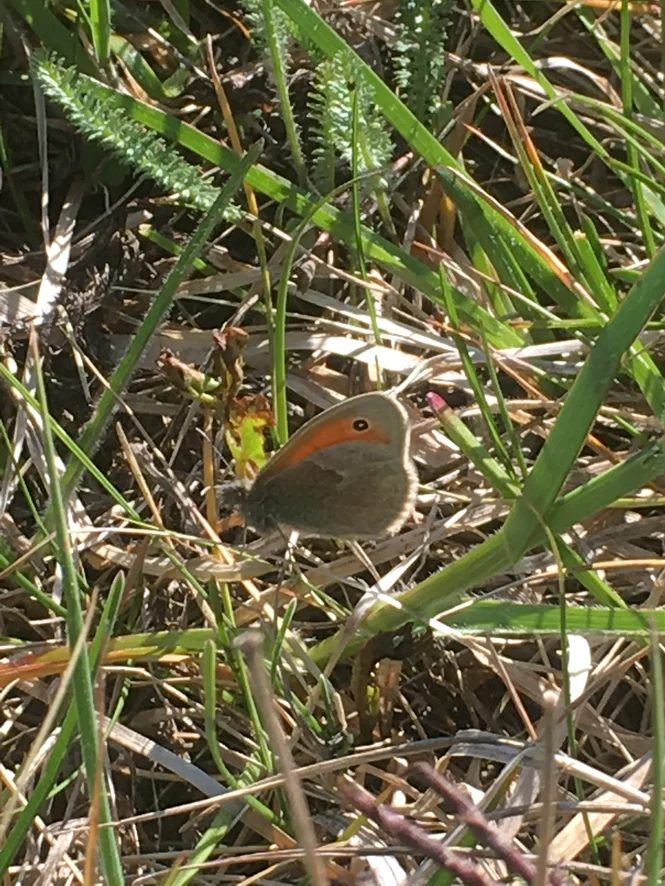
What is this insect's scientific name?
Coenonympha pamphilus
